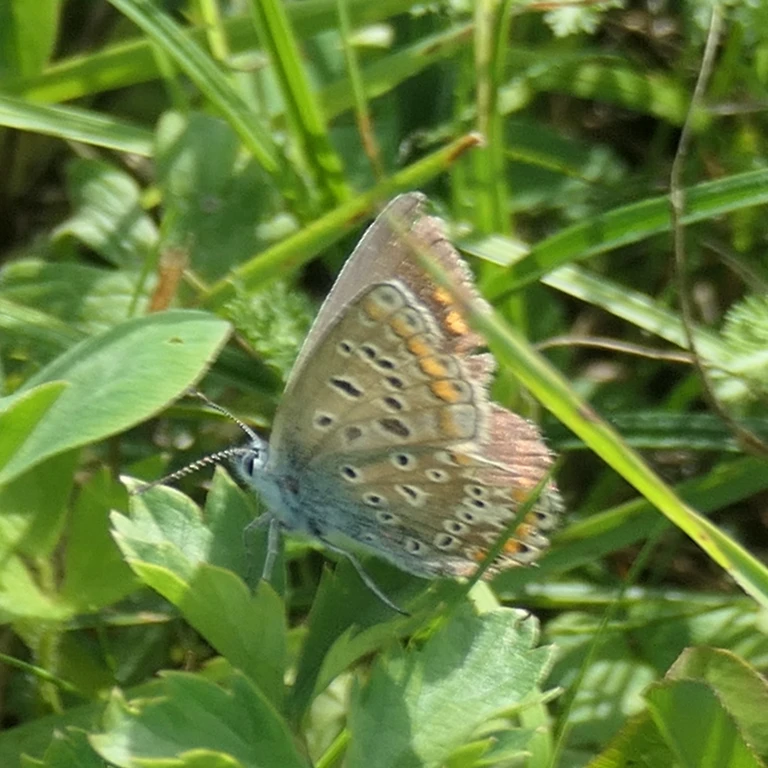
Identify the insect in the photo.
Polyommatus icarus
